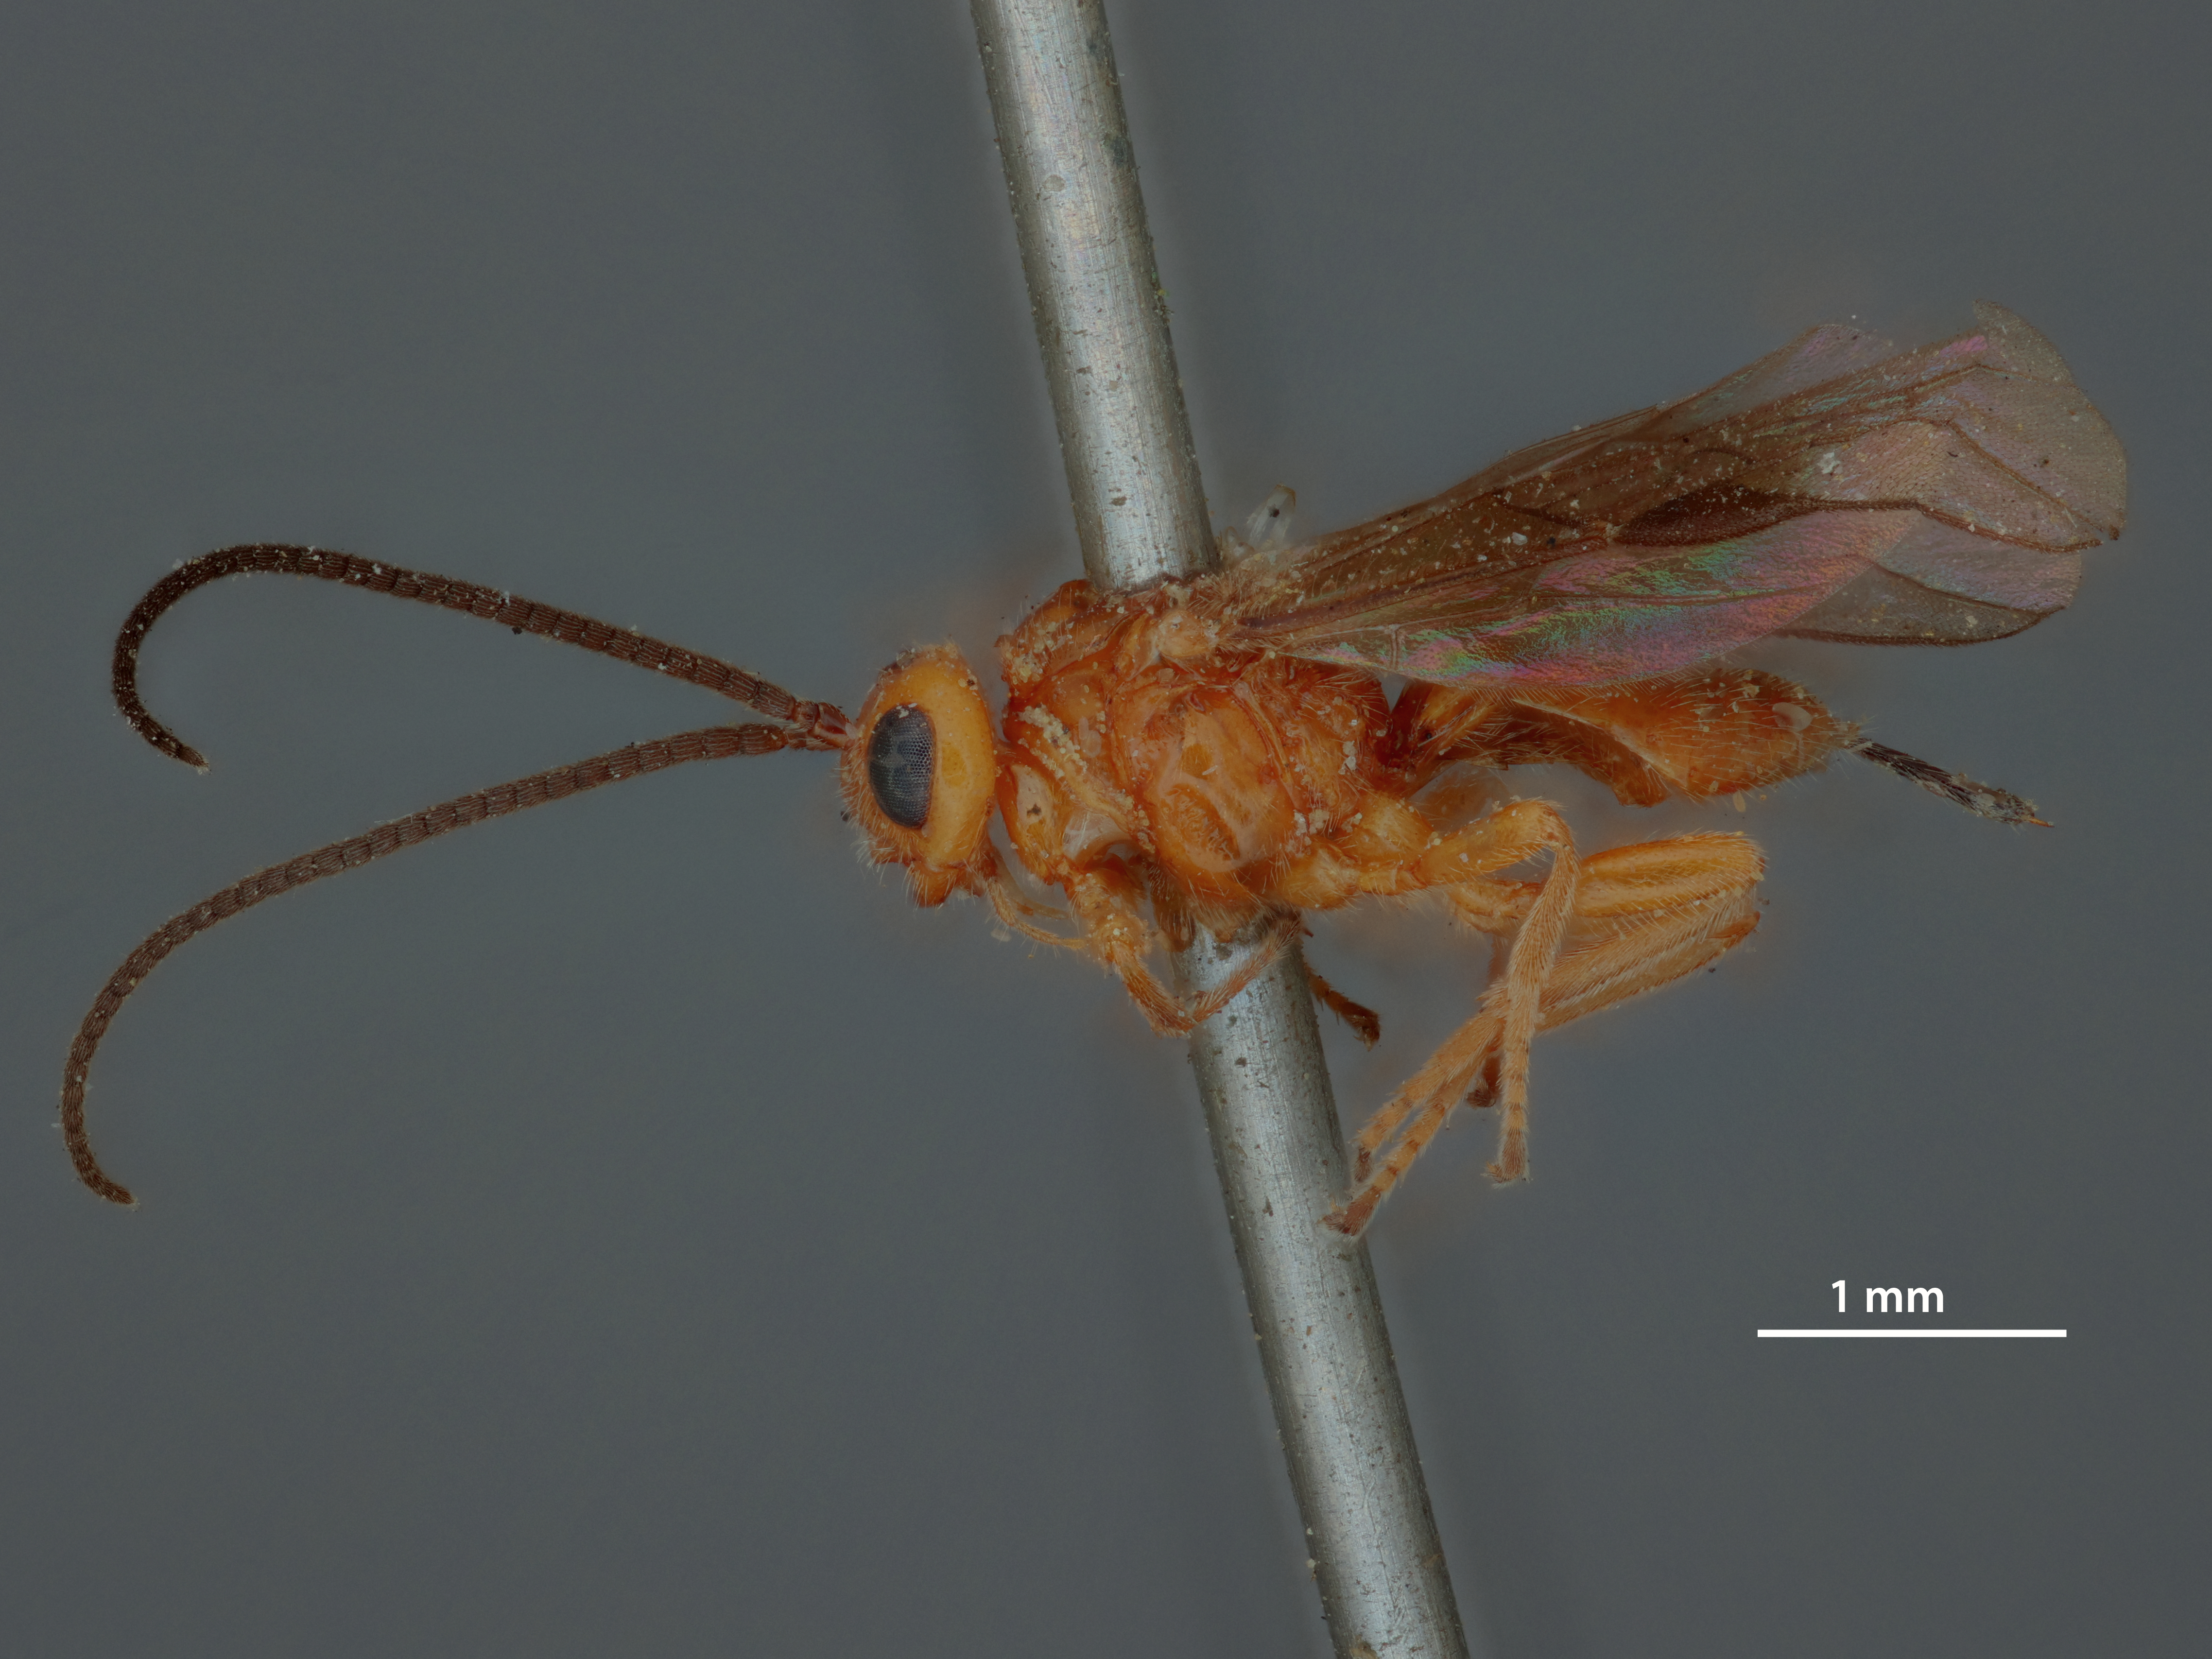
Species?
Opius fuscipennis
